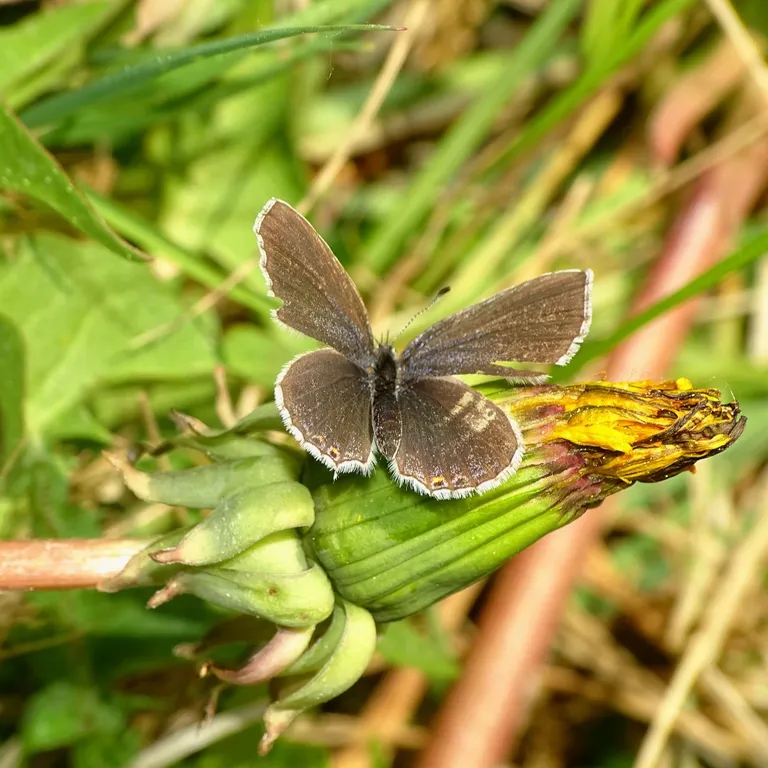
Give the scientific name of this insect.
Cupido argiades (also Elkalyce argiades)
